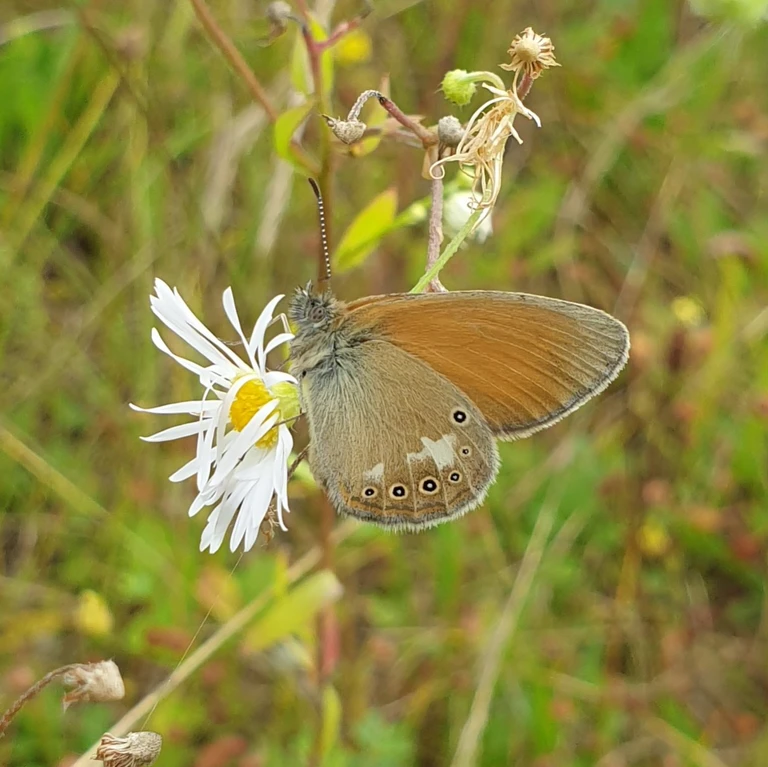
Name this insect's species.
Coenonympha glycerion (also Coenonympha iphis)
